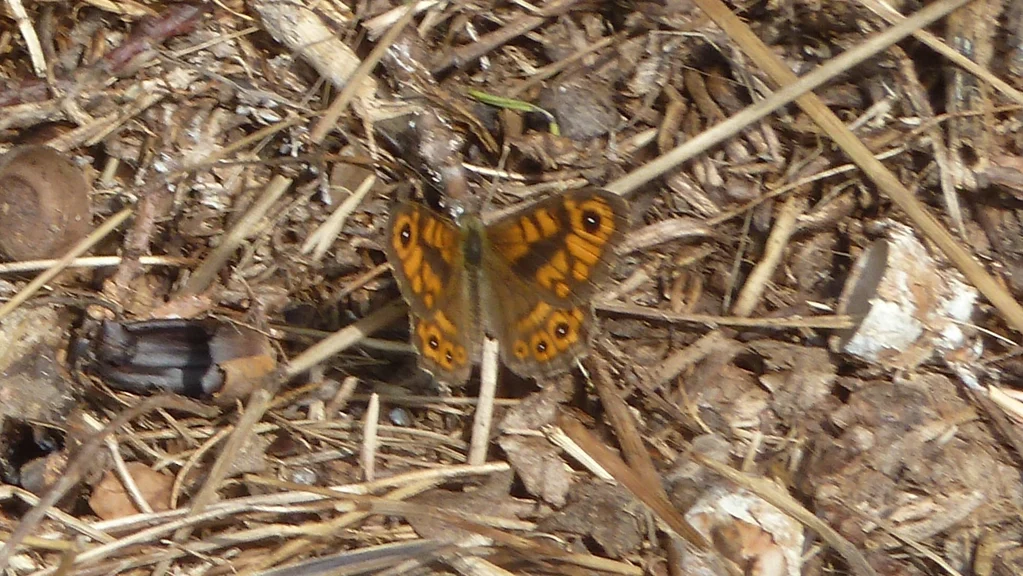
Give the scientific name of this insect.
Lasiommata megera (also Pararge megera)
